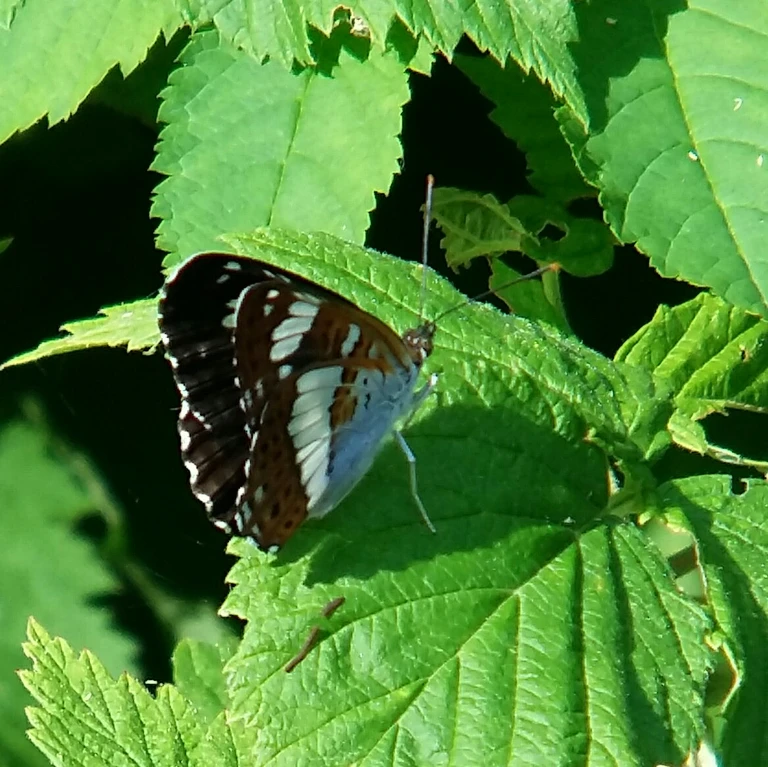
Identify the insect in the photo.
Limenitis camilla (also Ladoga camilla)
